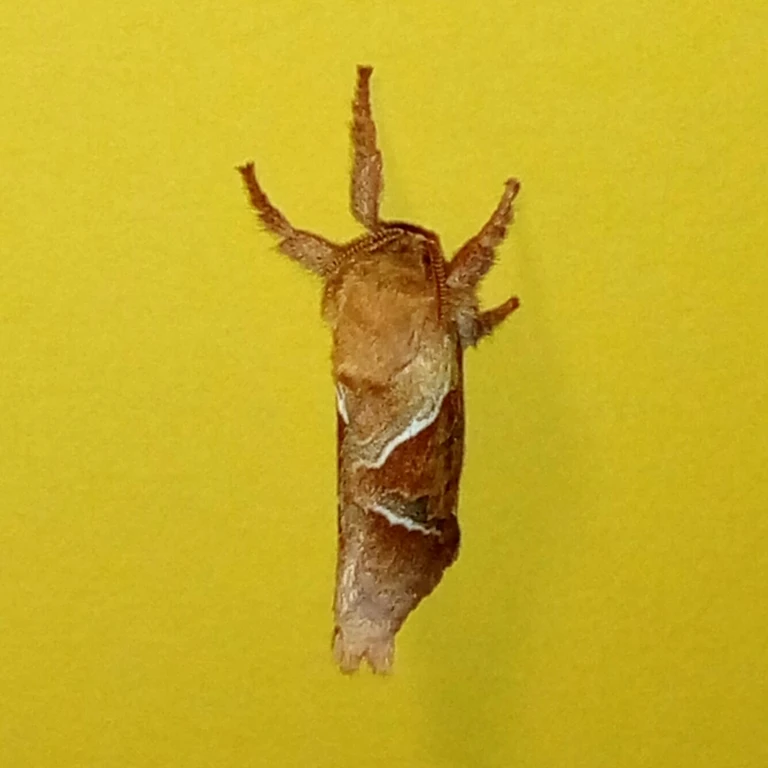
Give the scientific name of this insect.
Triodia sylvina
